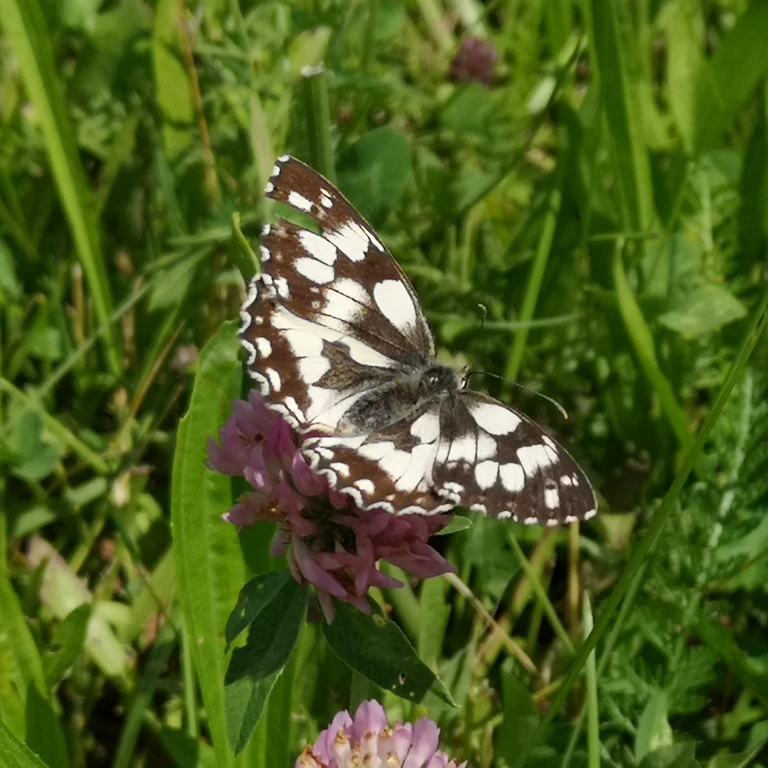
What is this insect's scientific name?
Melanargia galathea
